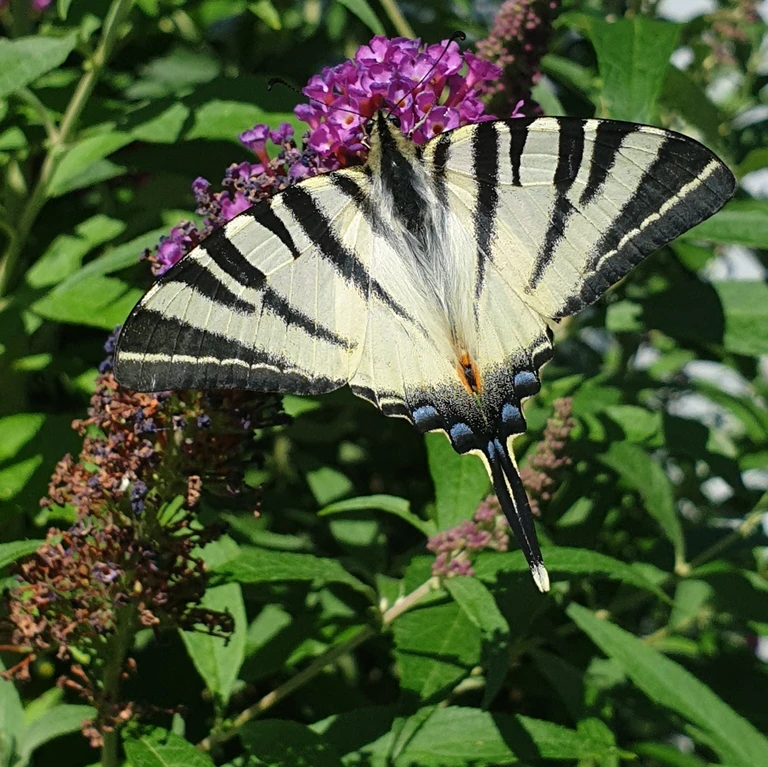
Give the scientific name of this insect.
Iphiclides podalirius
